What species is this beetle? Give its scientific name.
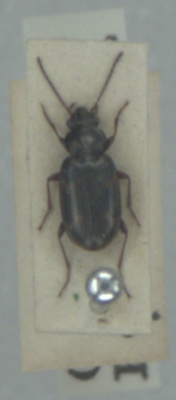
Bembidion varium
